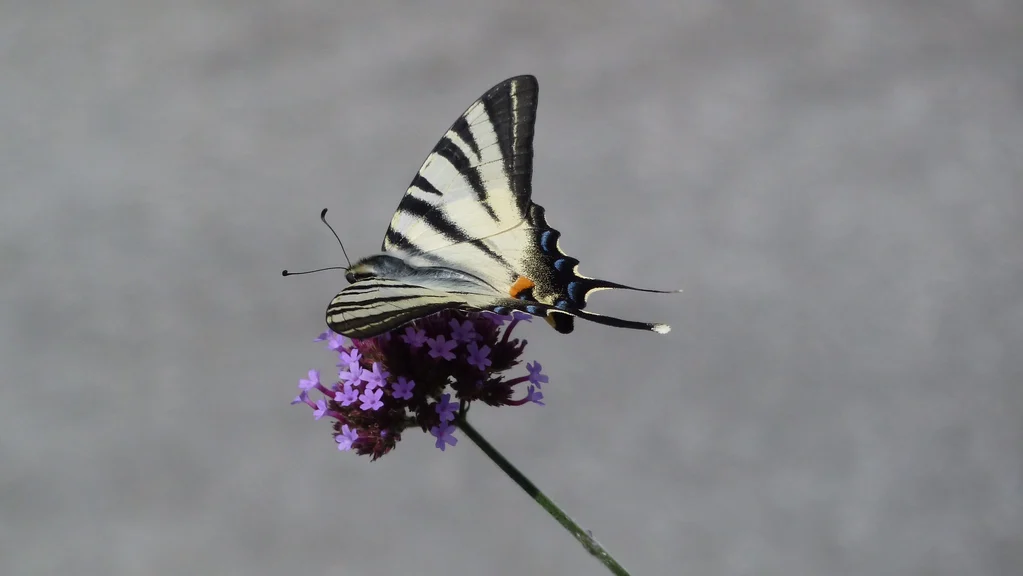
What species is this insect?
Iphiclides podalirius
